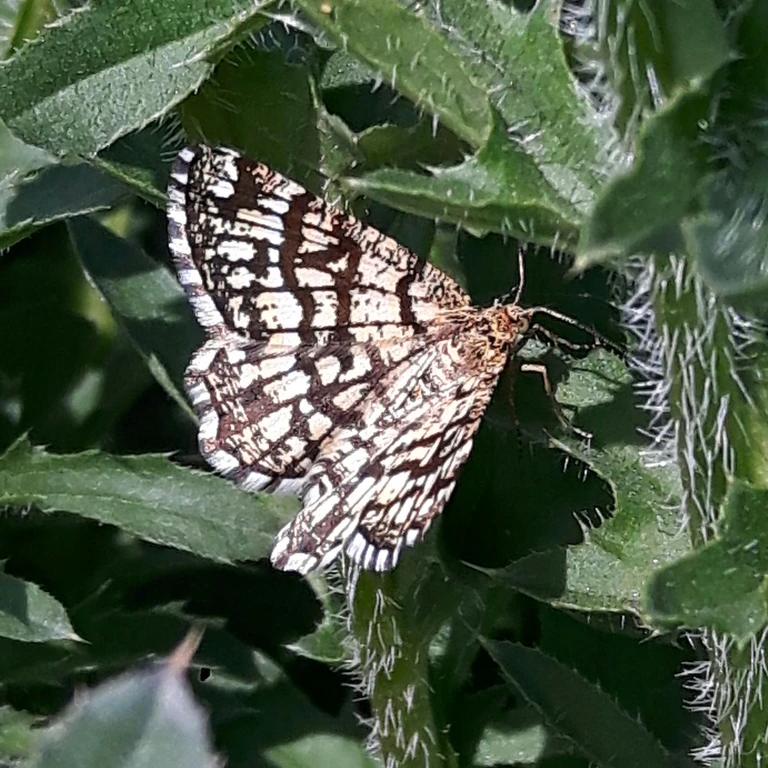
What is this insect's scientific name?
Chiasmia clathrata
